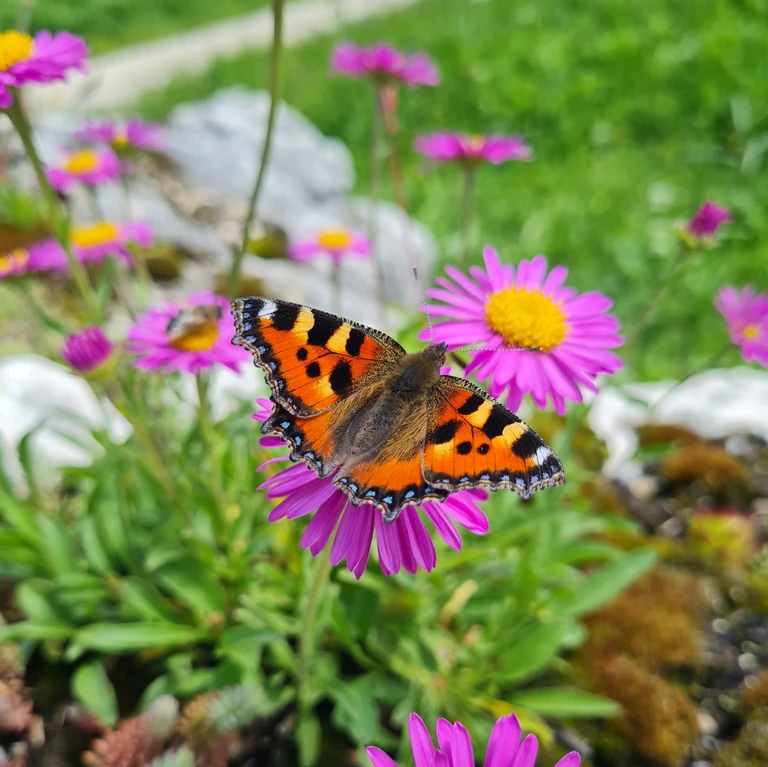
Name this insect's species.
Aglais urticae
